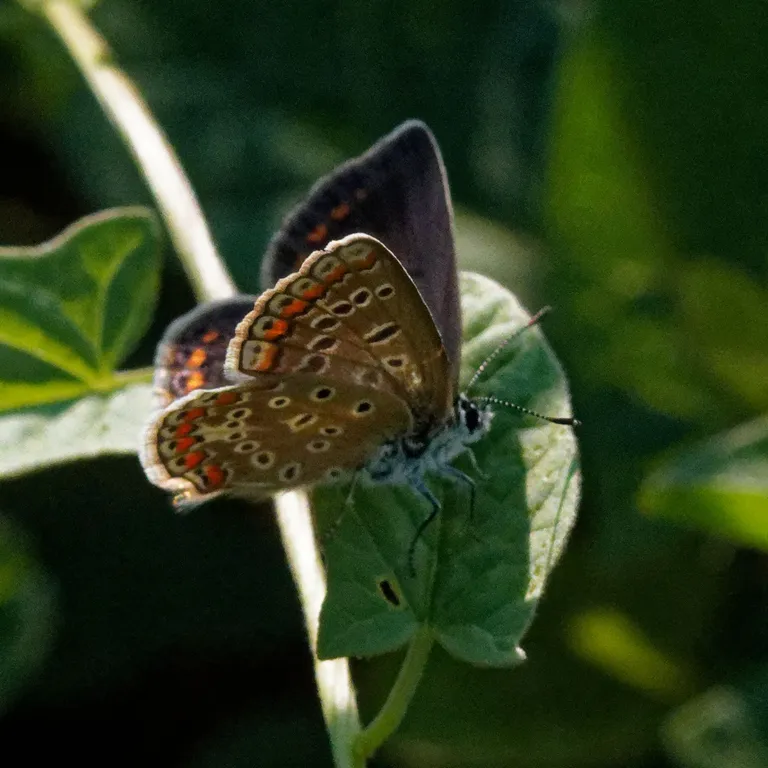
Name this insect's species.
Polyommatus icarus
